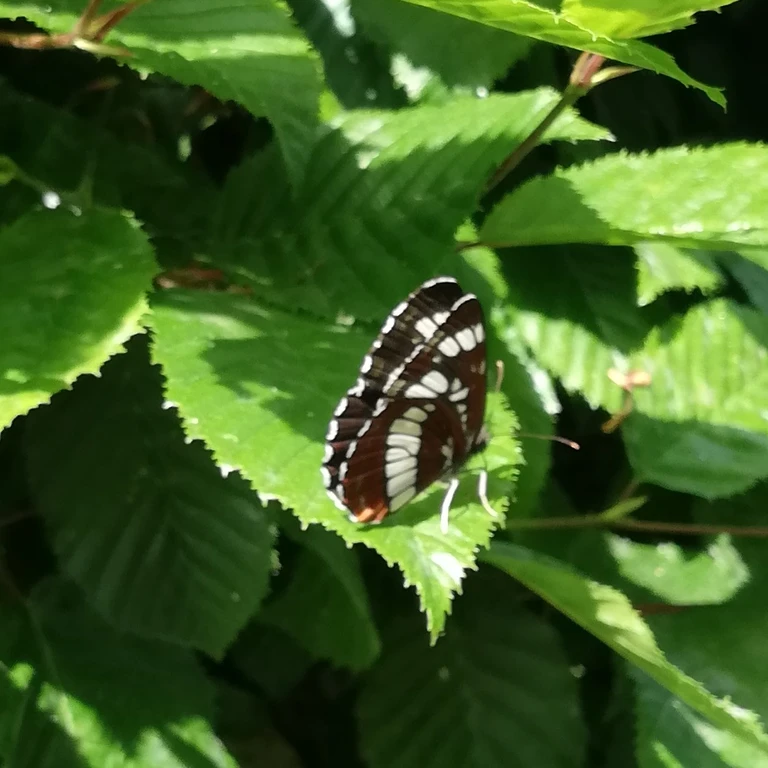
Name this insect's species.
Neptis rivularis
